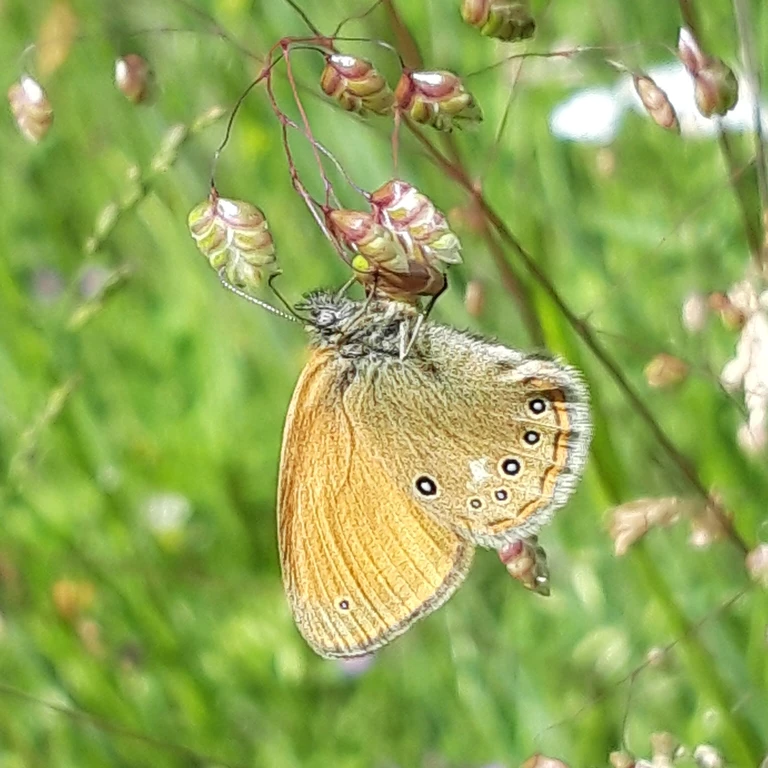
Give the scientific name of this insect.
Coenonympha glycerion (also Coenonympha iphis)
